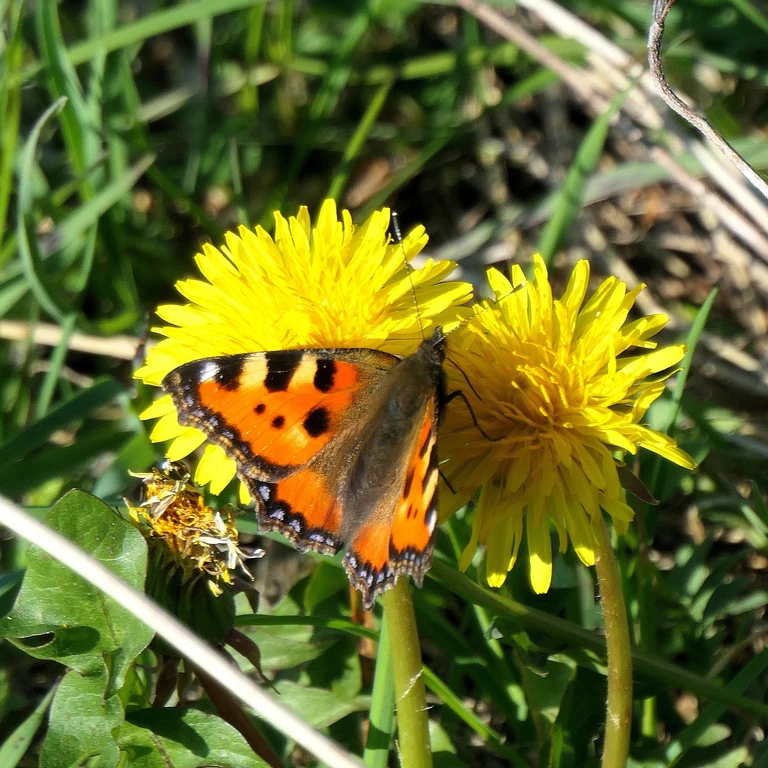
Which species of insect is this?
Aglais urticae
